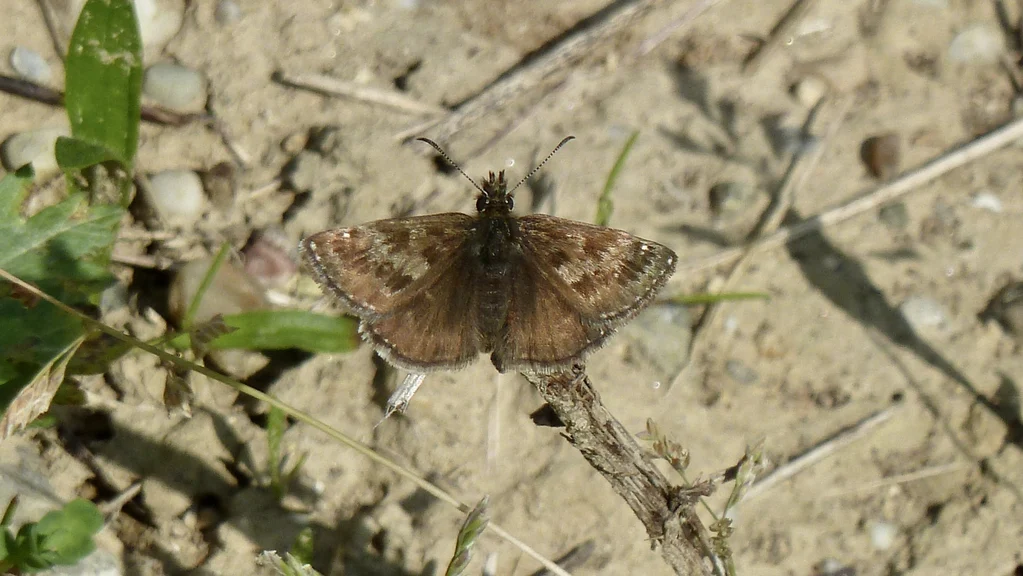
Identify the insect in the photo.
Erynnis tages
